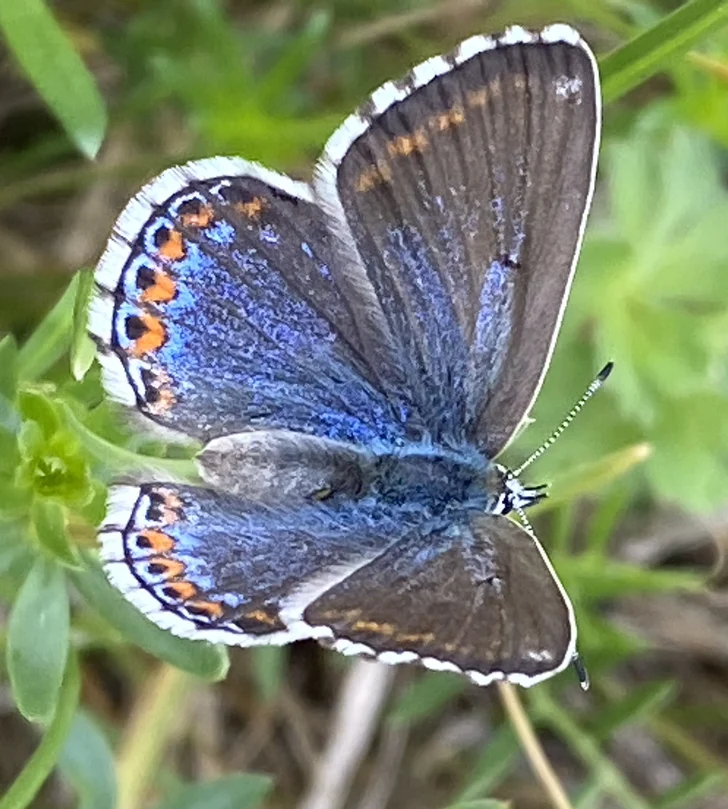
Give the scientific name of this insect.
Lysandra bellargus
